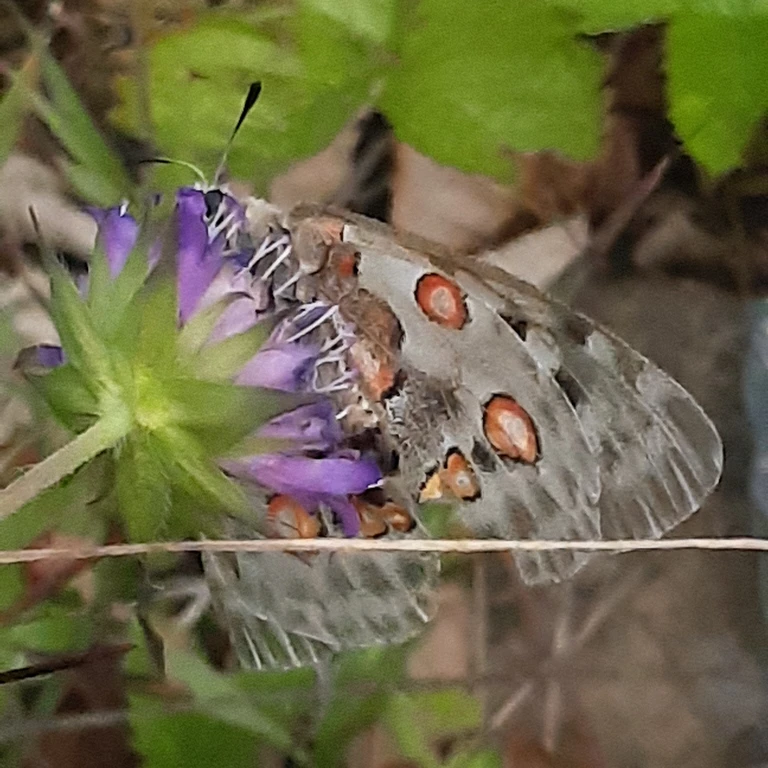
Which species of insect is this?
Parnassius apollo
